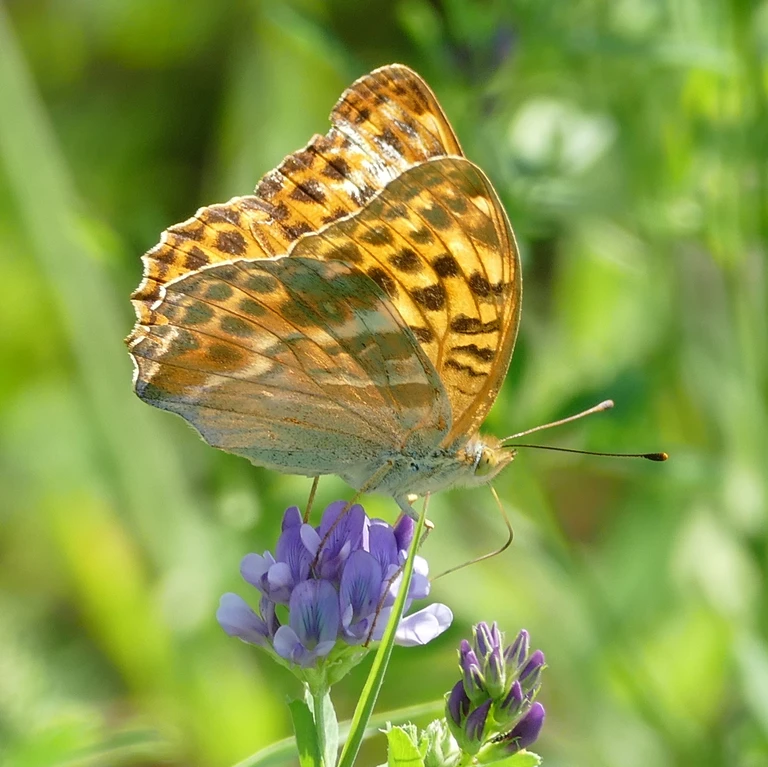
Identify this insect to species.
Argynnis paphia
